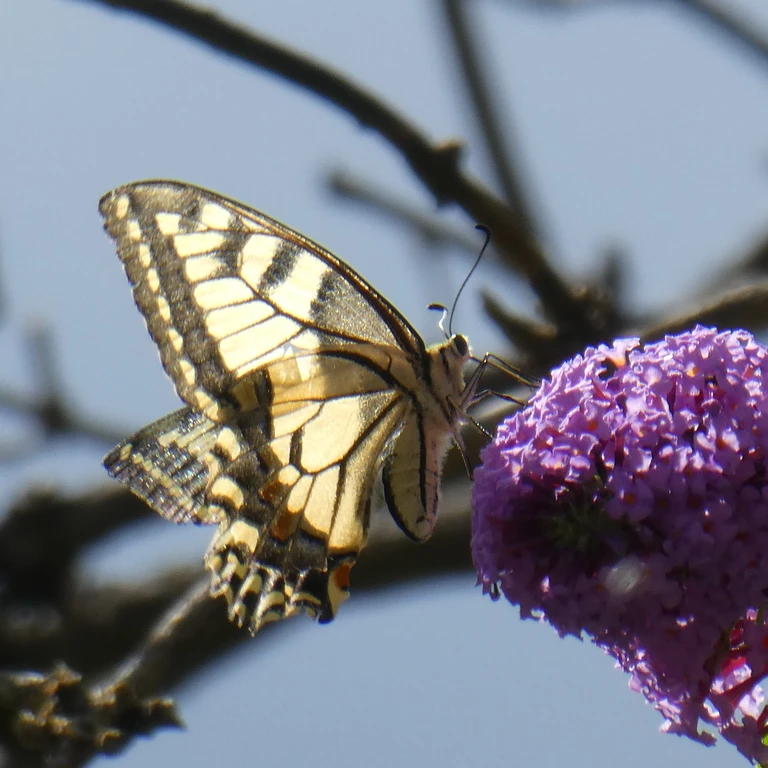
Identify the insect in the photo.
Papilio machaon
